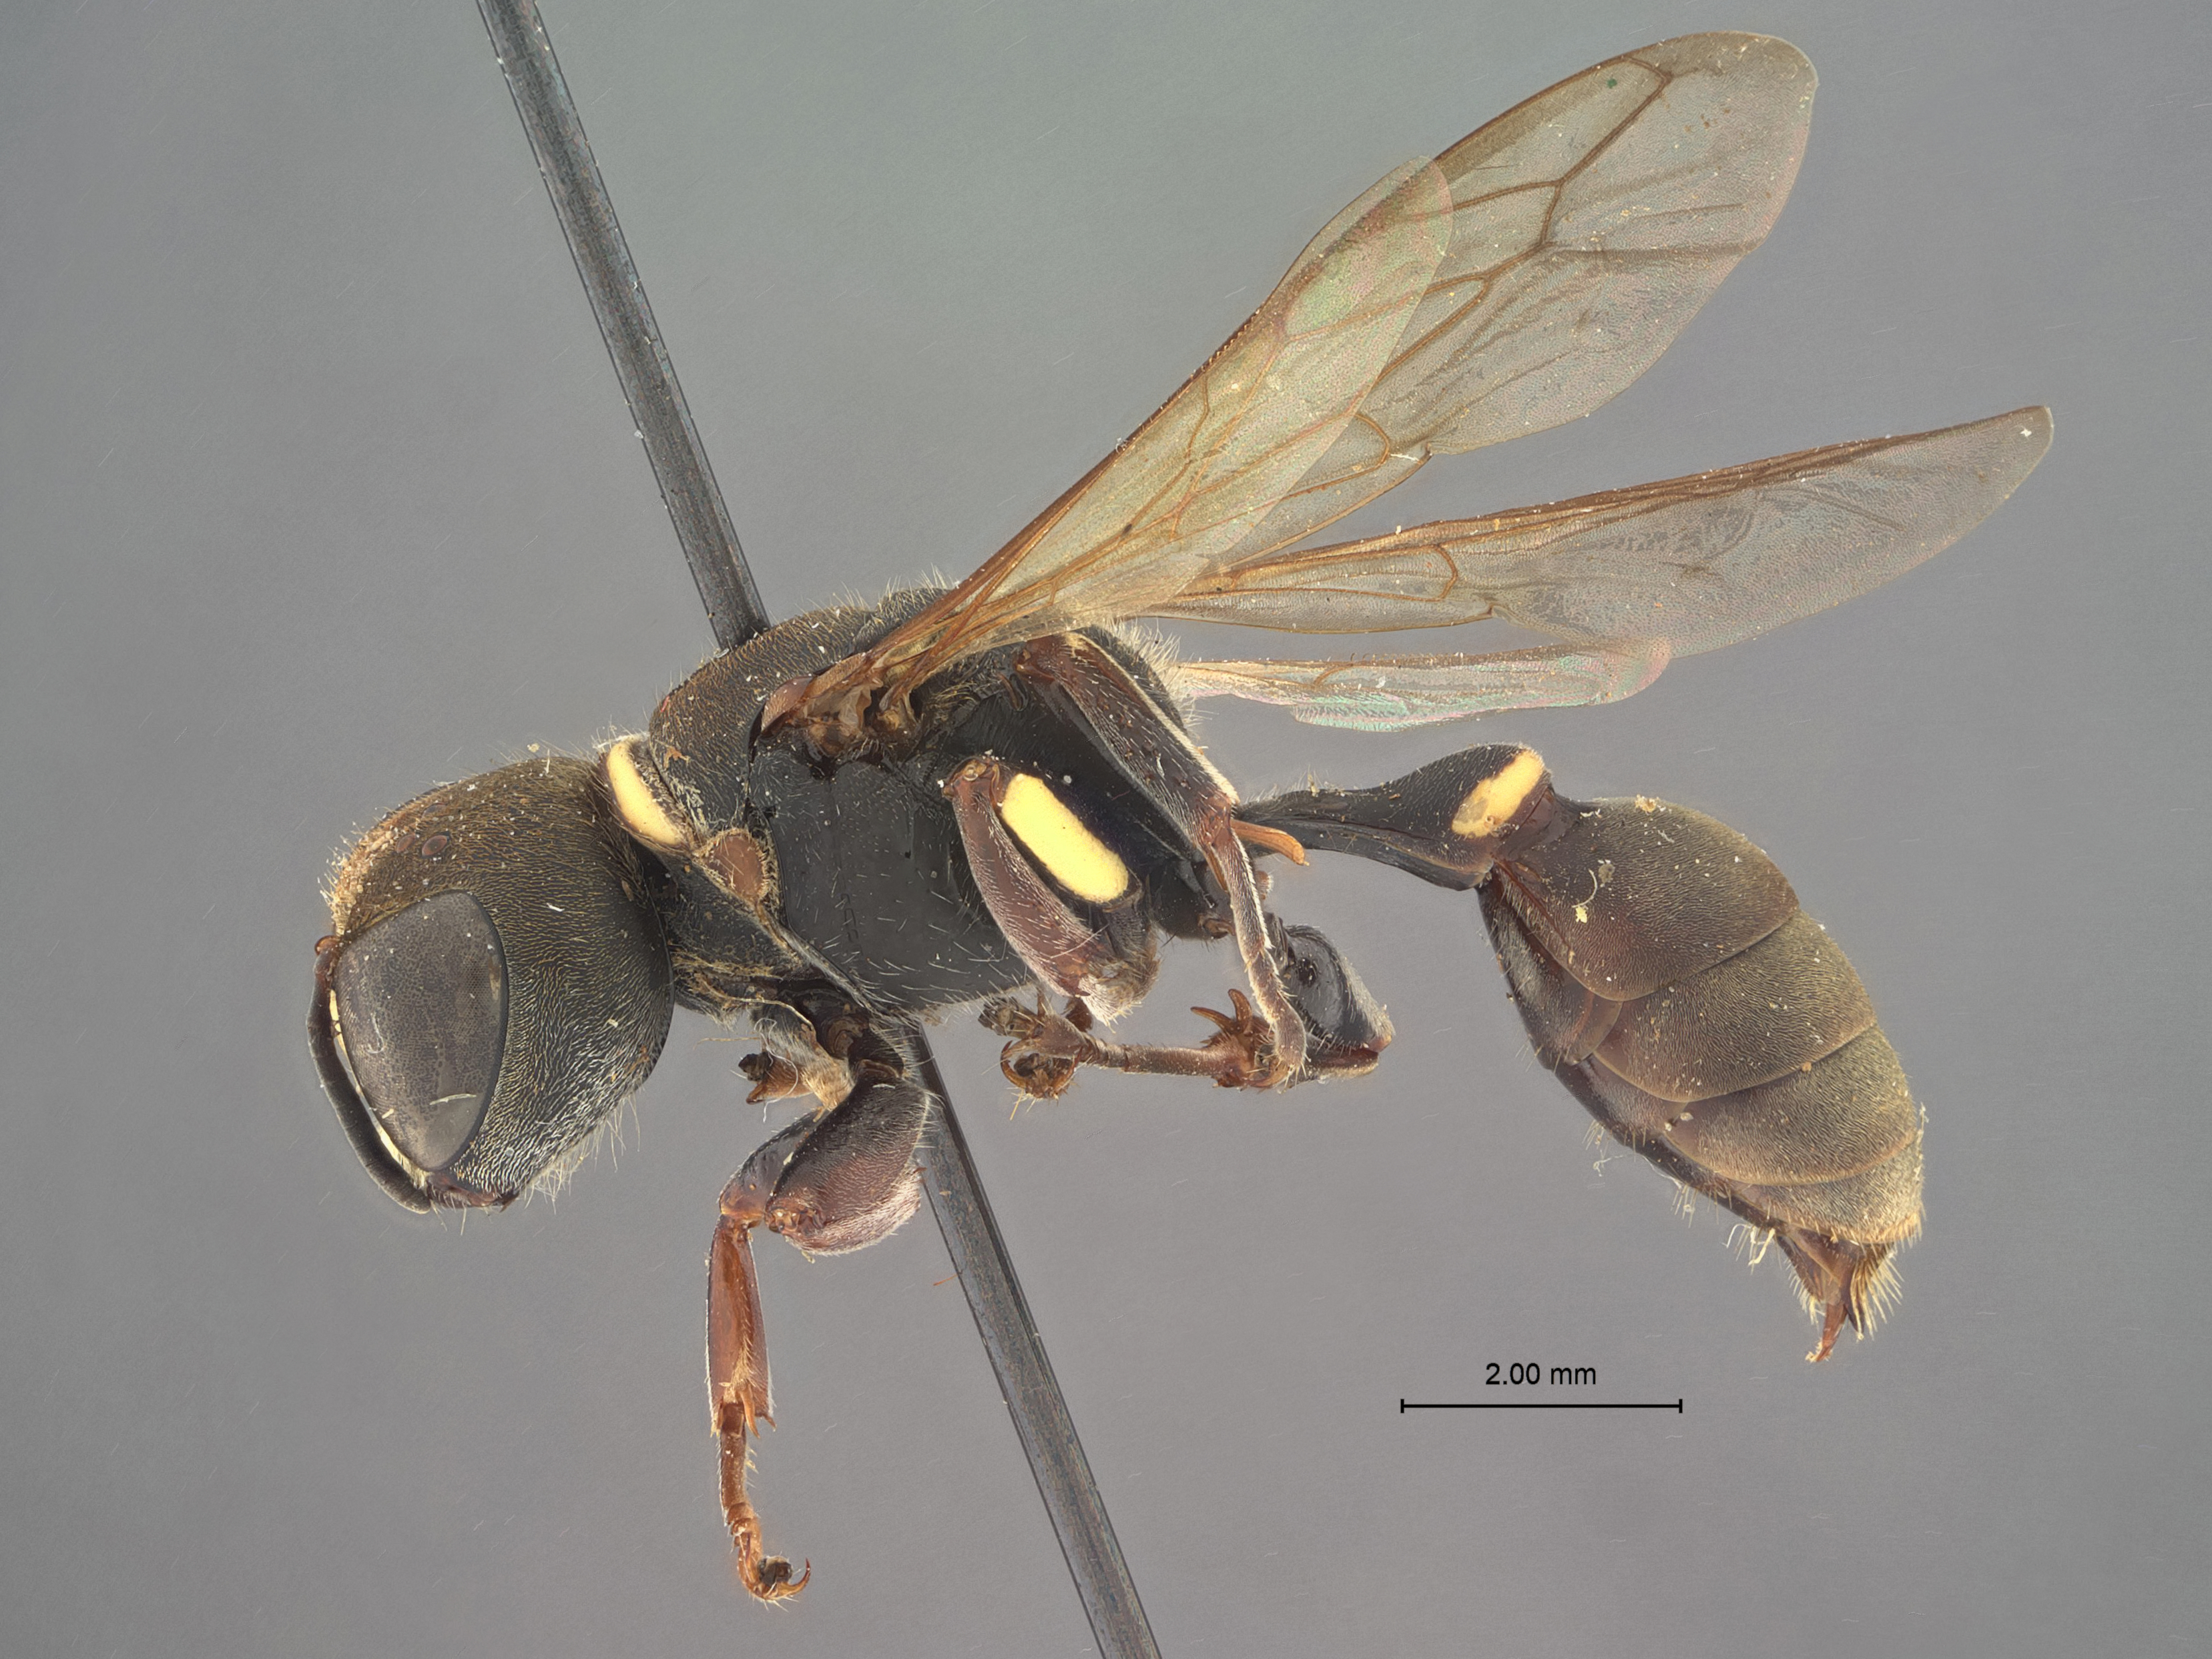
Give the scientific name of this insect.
Dasyproctus lambertoni
